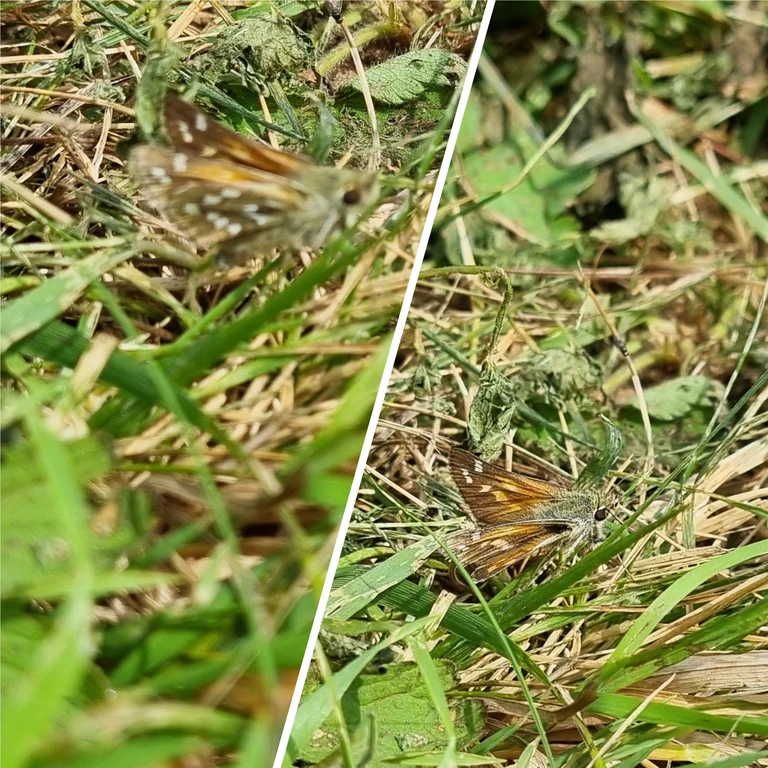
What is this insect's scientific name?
Hesperia comma
